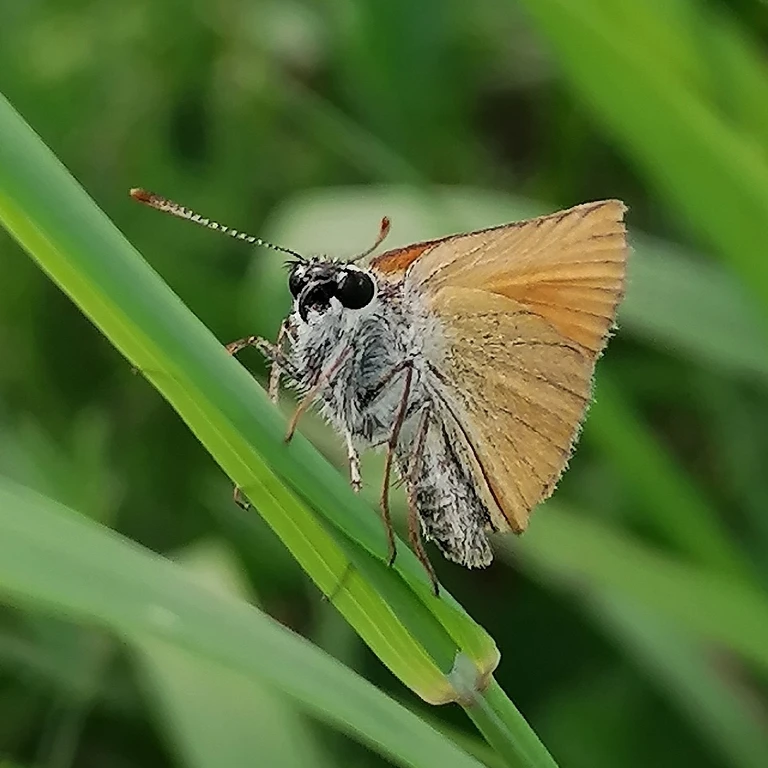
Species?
Thymelicus sylvestris
